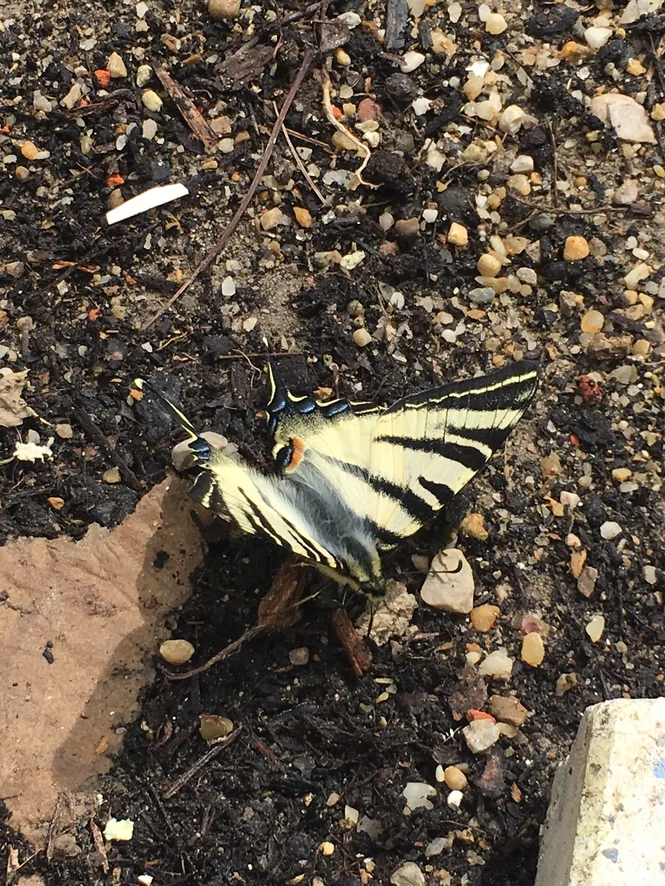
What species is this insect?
Iphiclides podalirius
